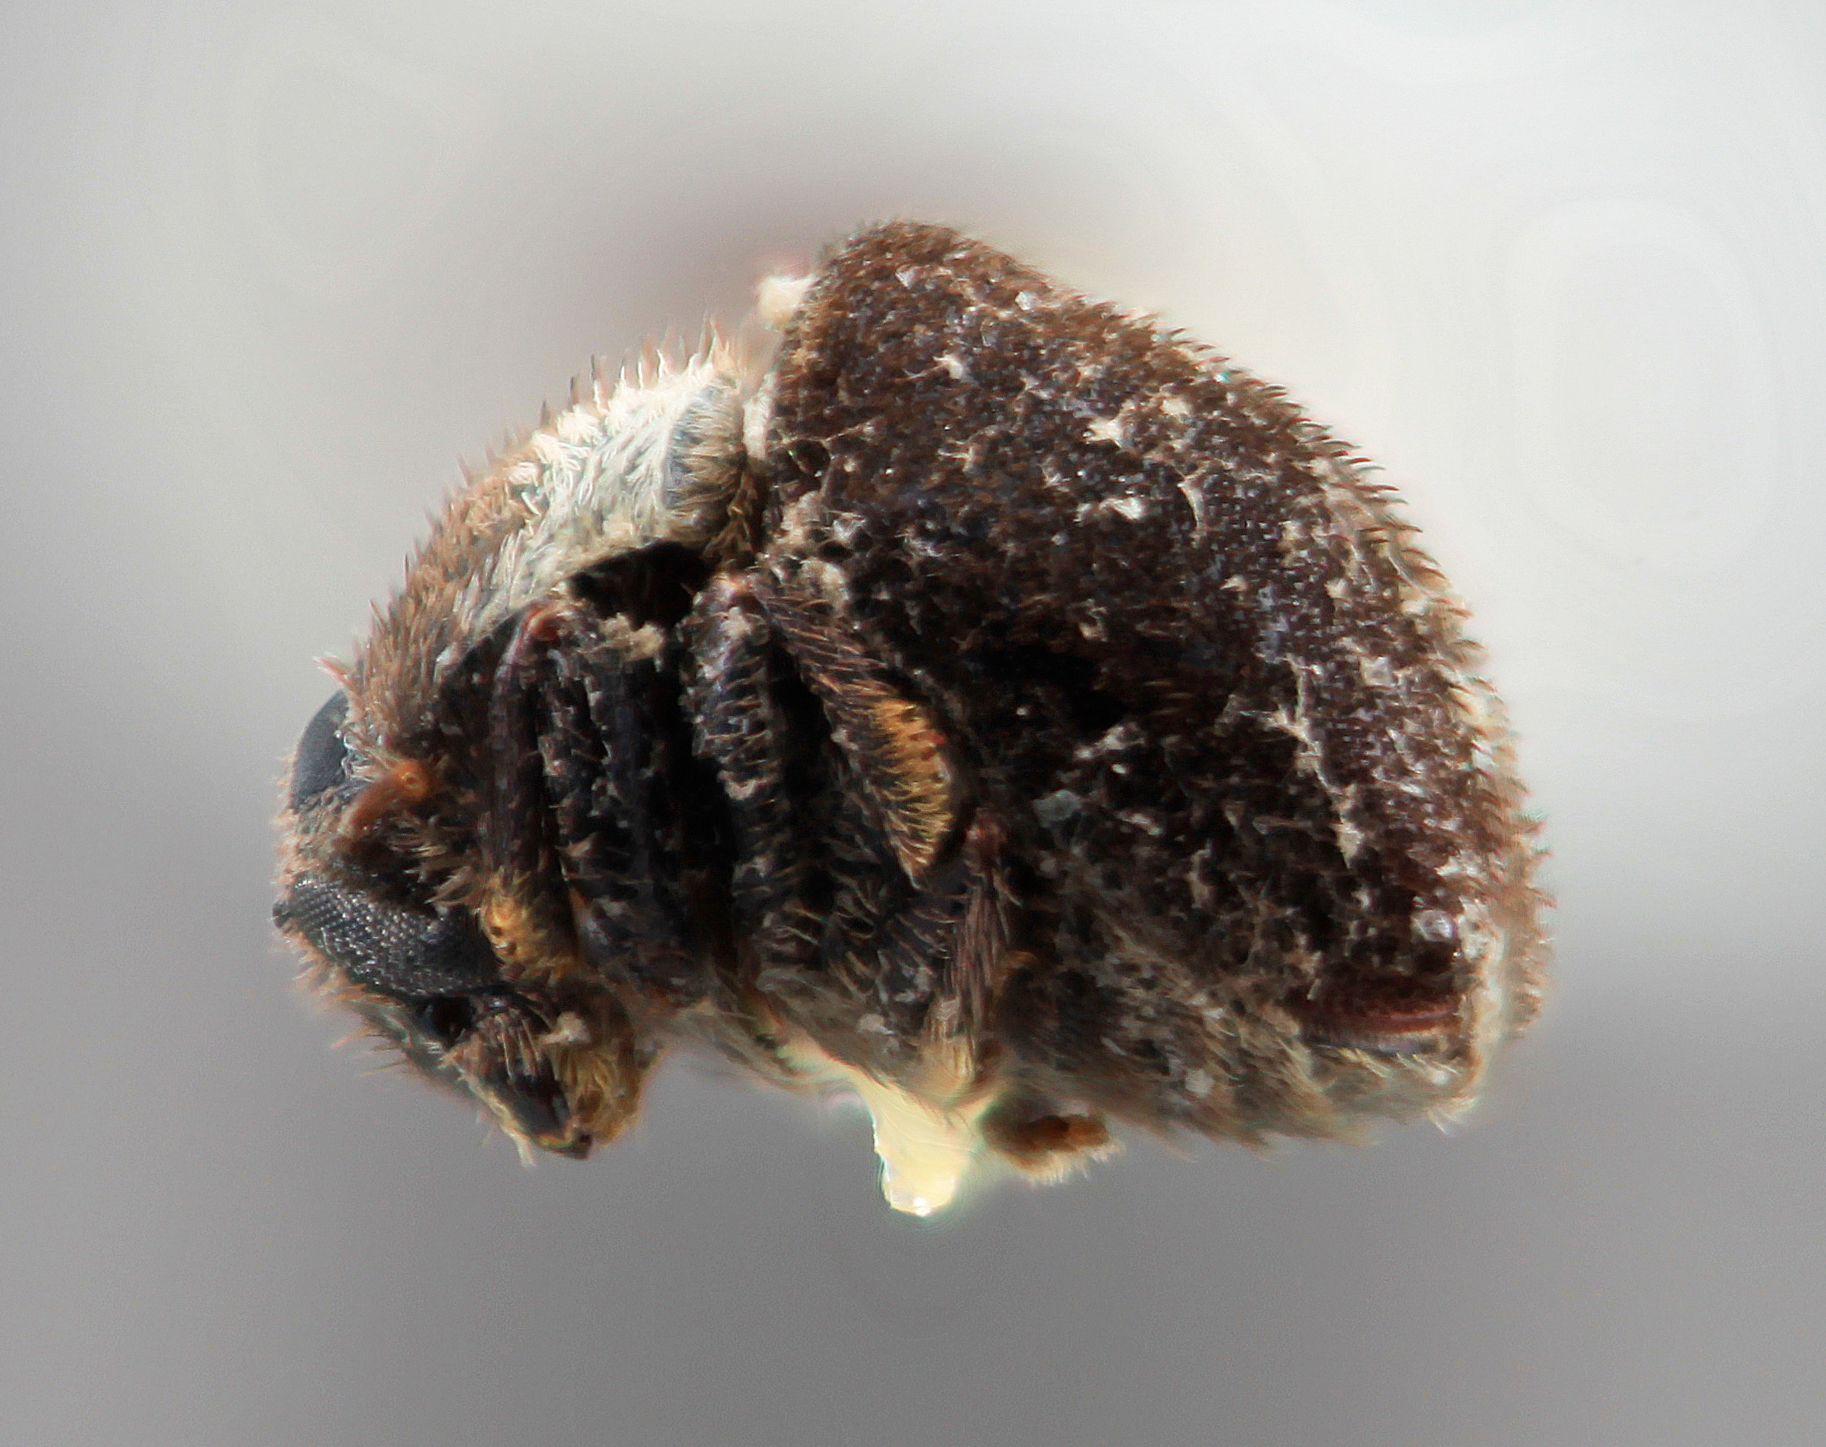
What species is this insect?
Acacicis bicornis
